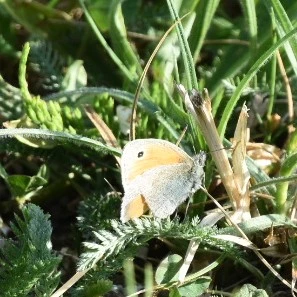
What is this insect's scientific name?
Coenonympha pamphilus
